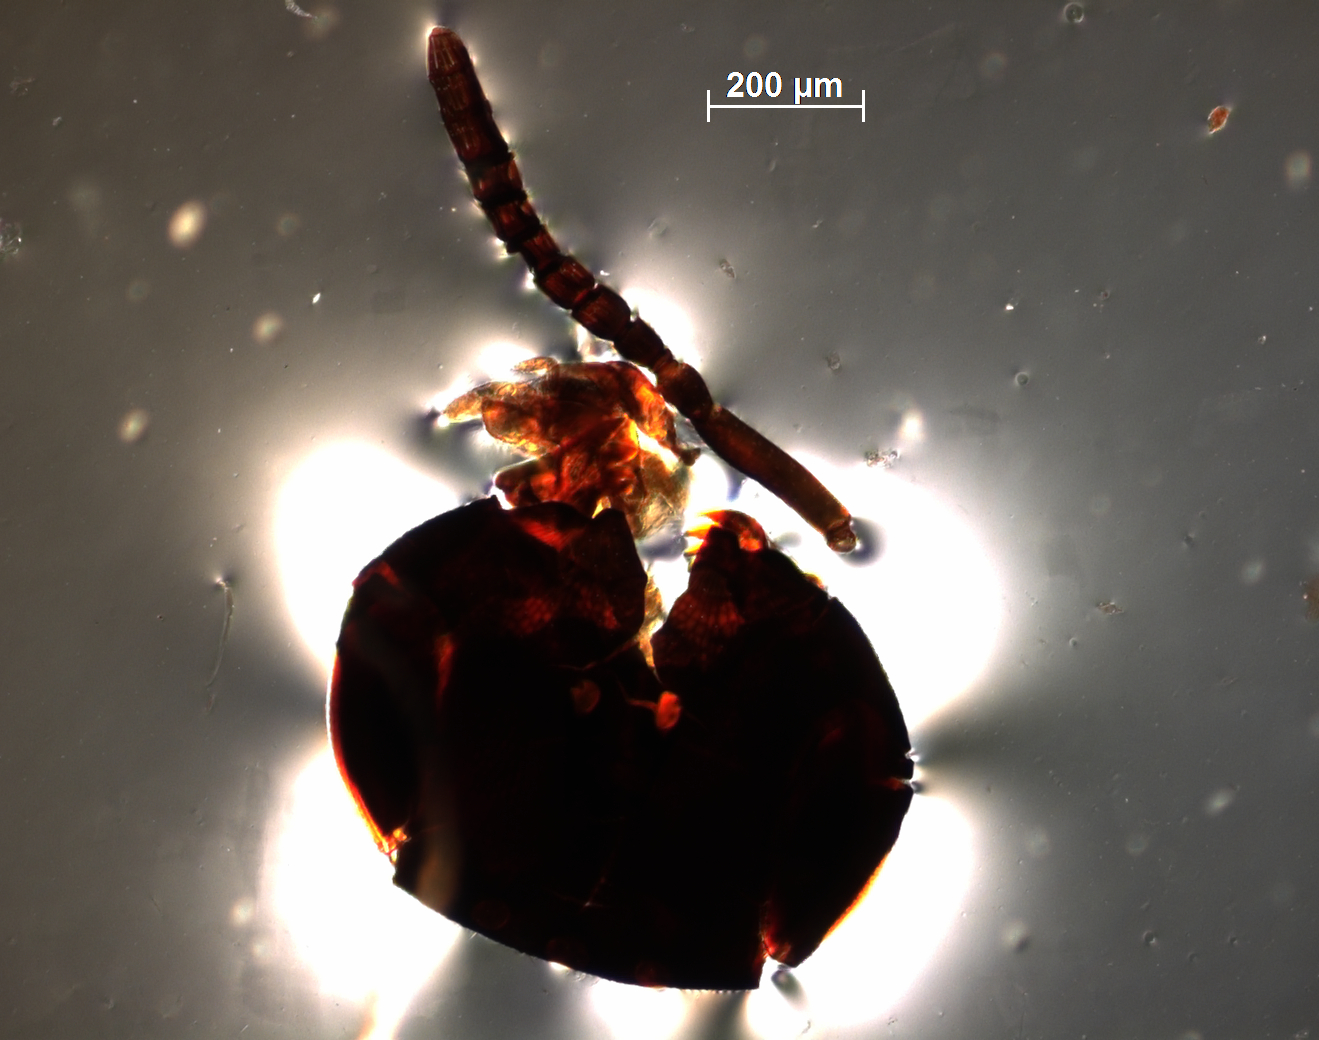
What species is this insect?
Pachyneuron chambaensis
